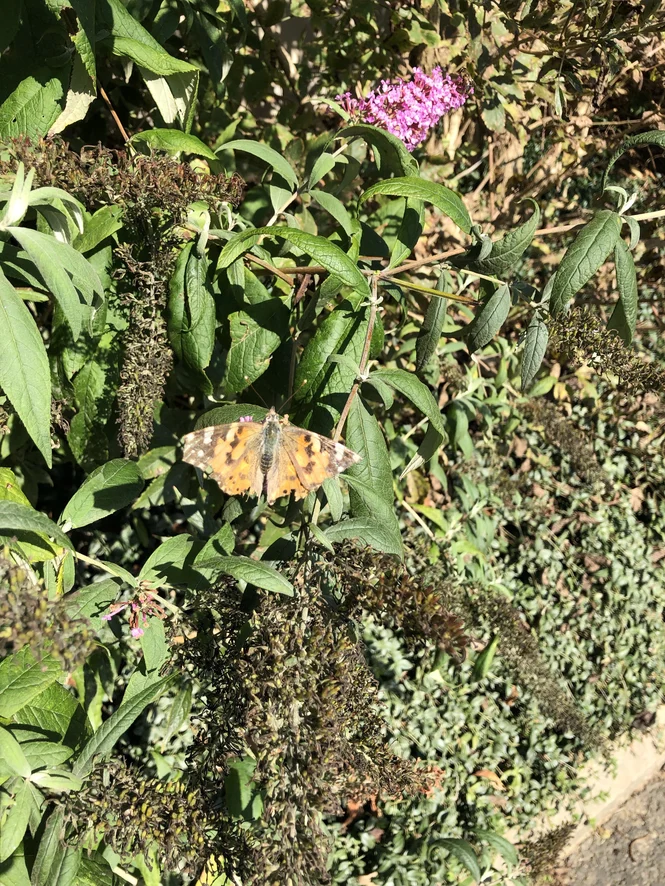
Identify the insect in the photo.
Vanessa cardui
